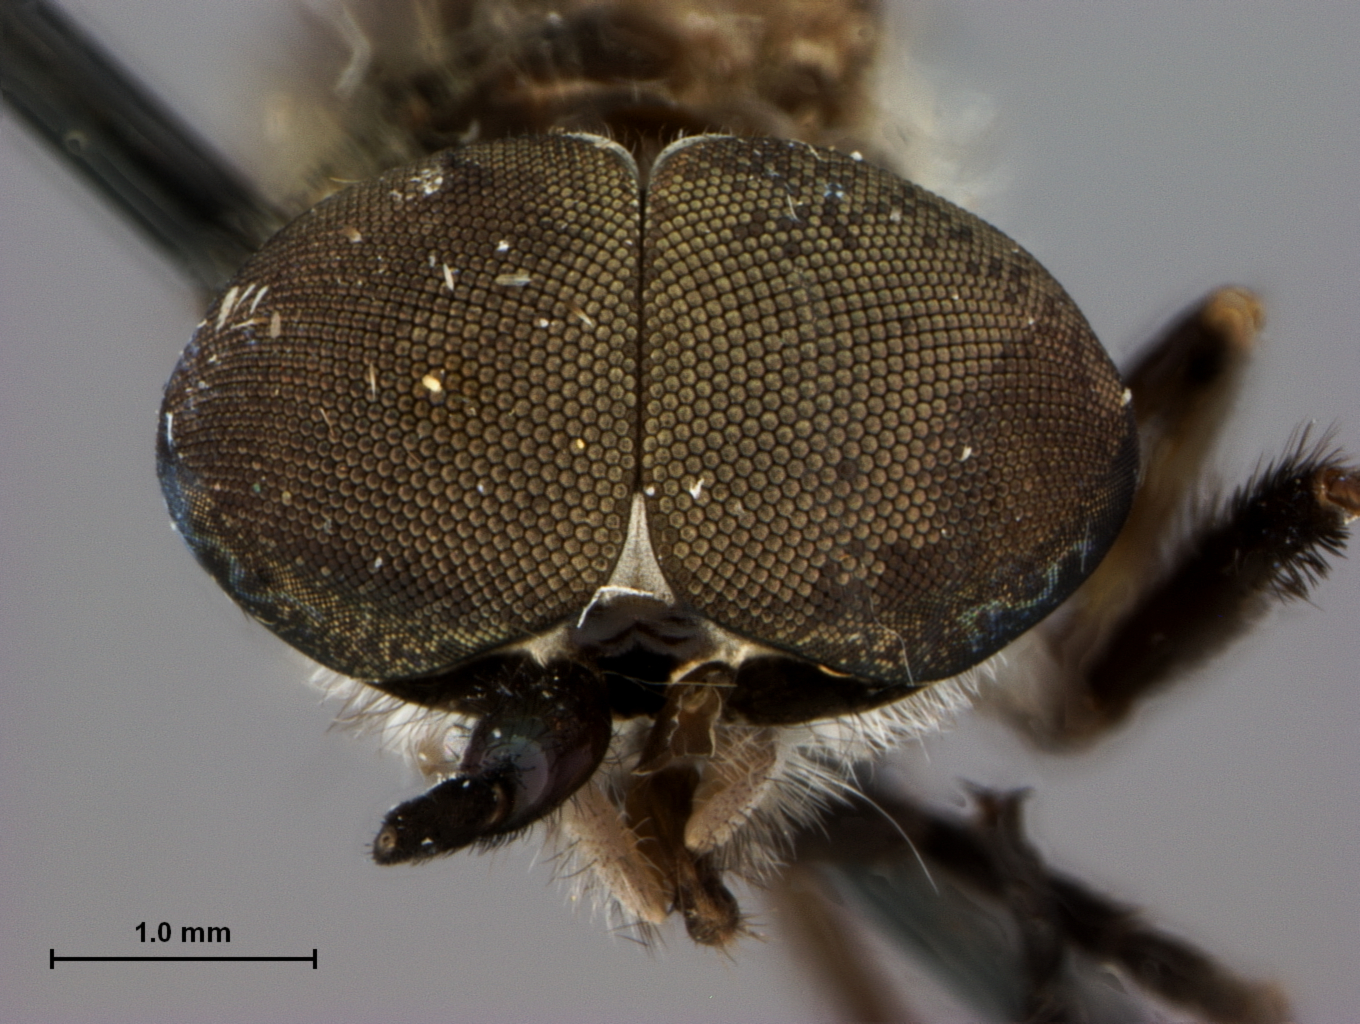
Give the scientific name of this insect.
Haematopota famicis
